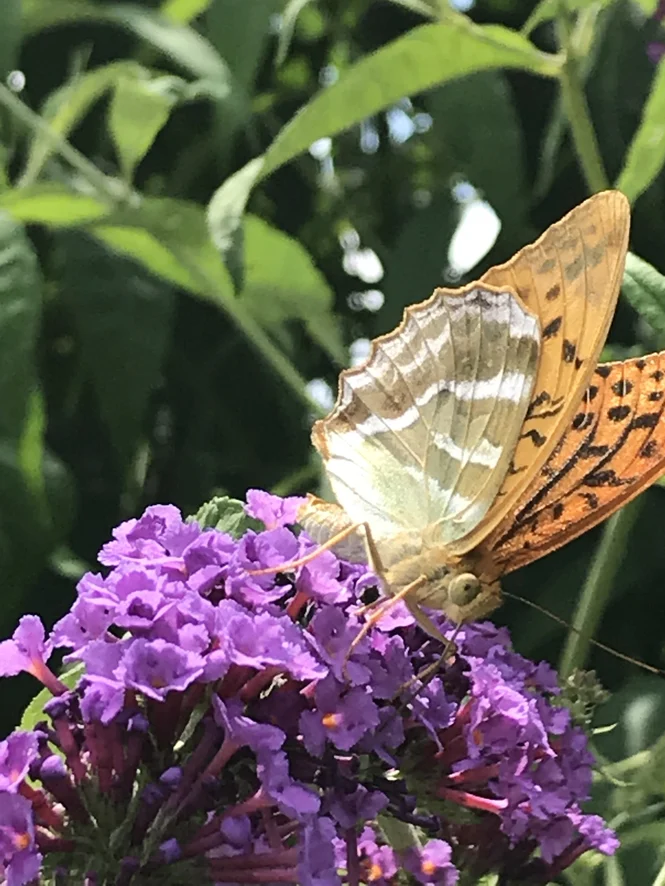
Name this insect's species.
Argynnis paphia
